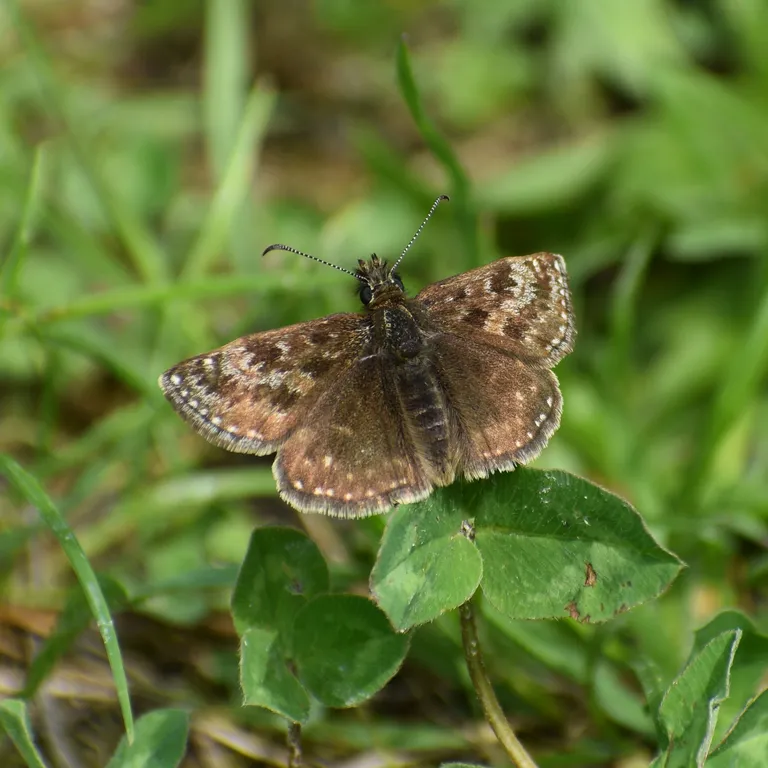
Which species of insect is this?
Erynnis tages
